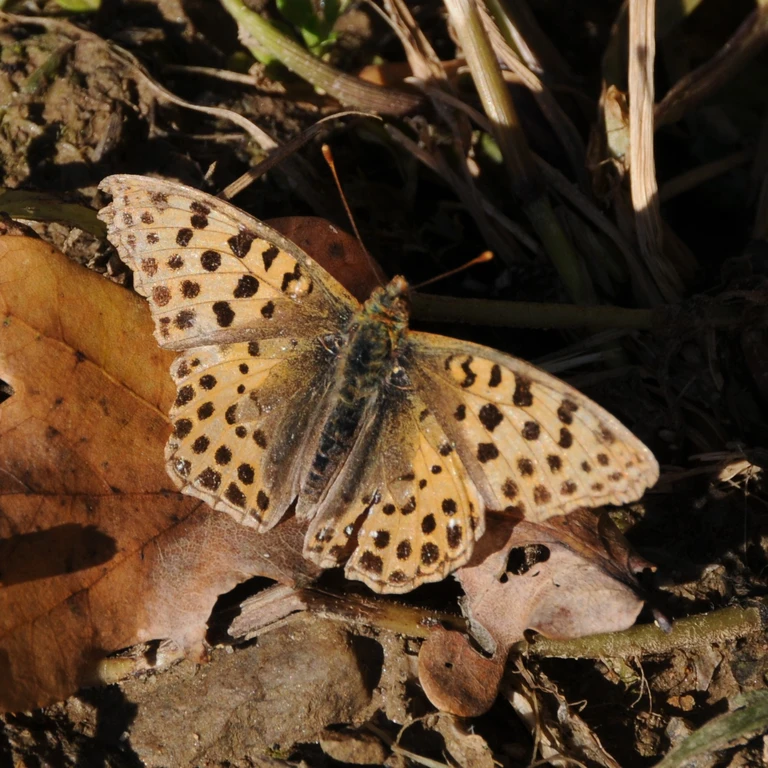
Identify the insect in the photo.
Issoria lathonia
